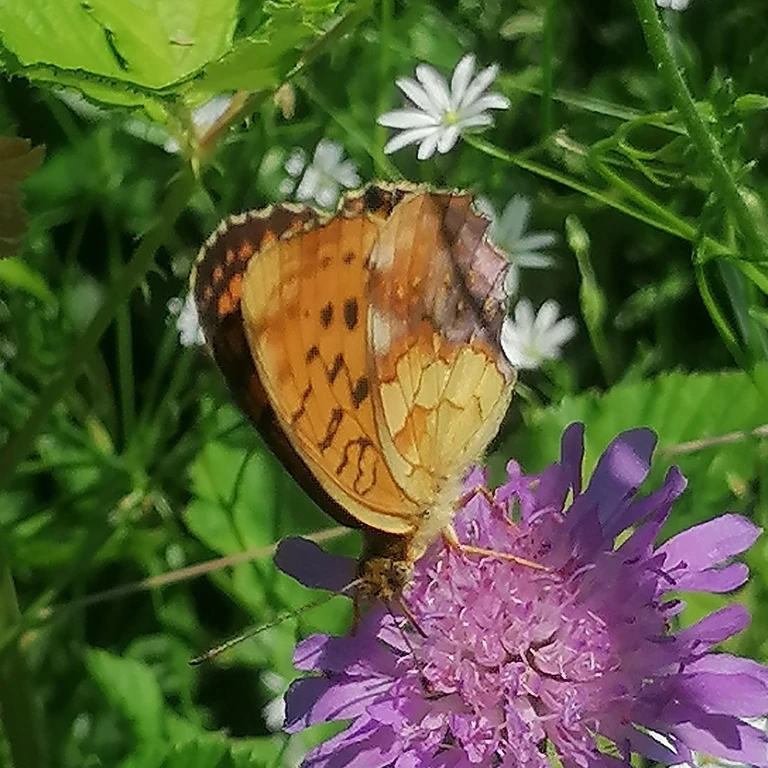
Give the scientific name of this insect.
Brenthis daphne
